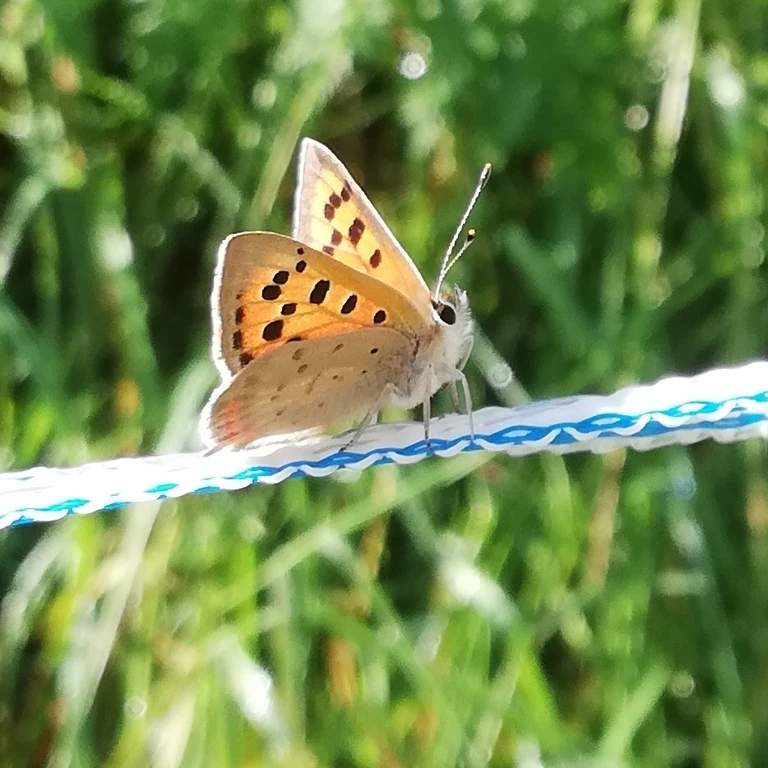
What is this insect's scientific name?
Lycaena phlaeas
